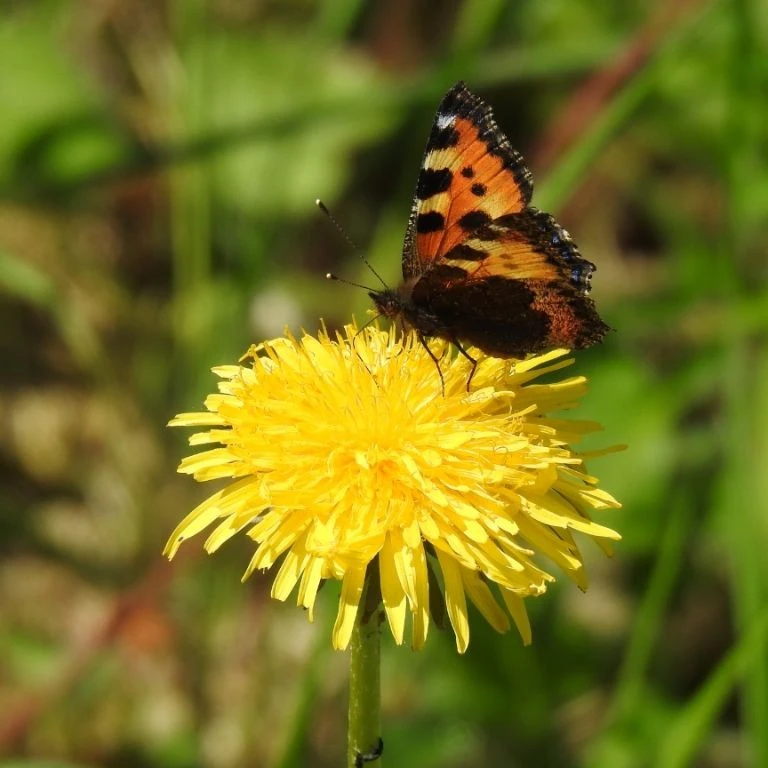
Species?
Aglais urticae
